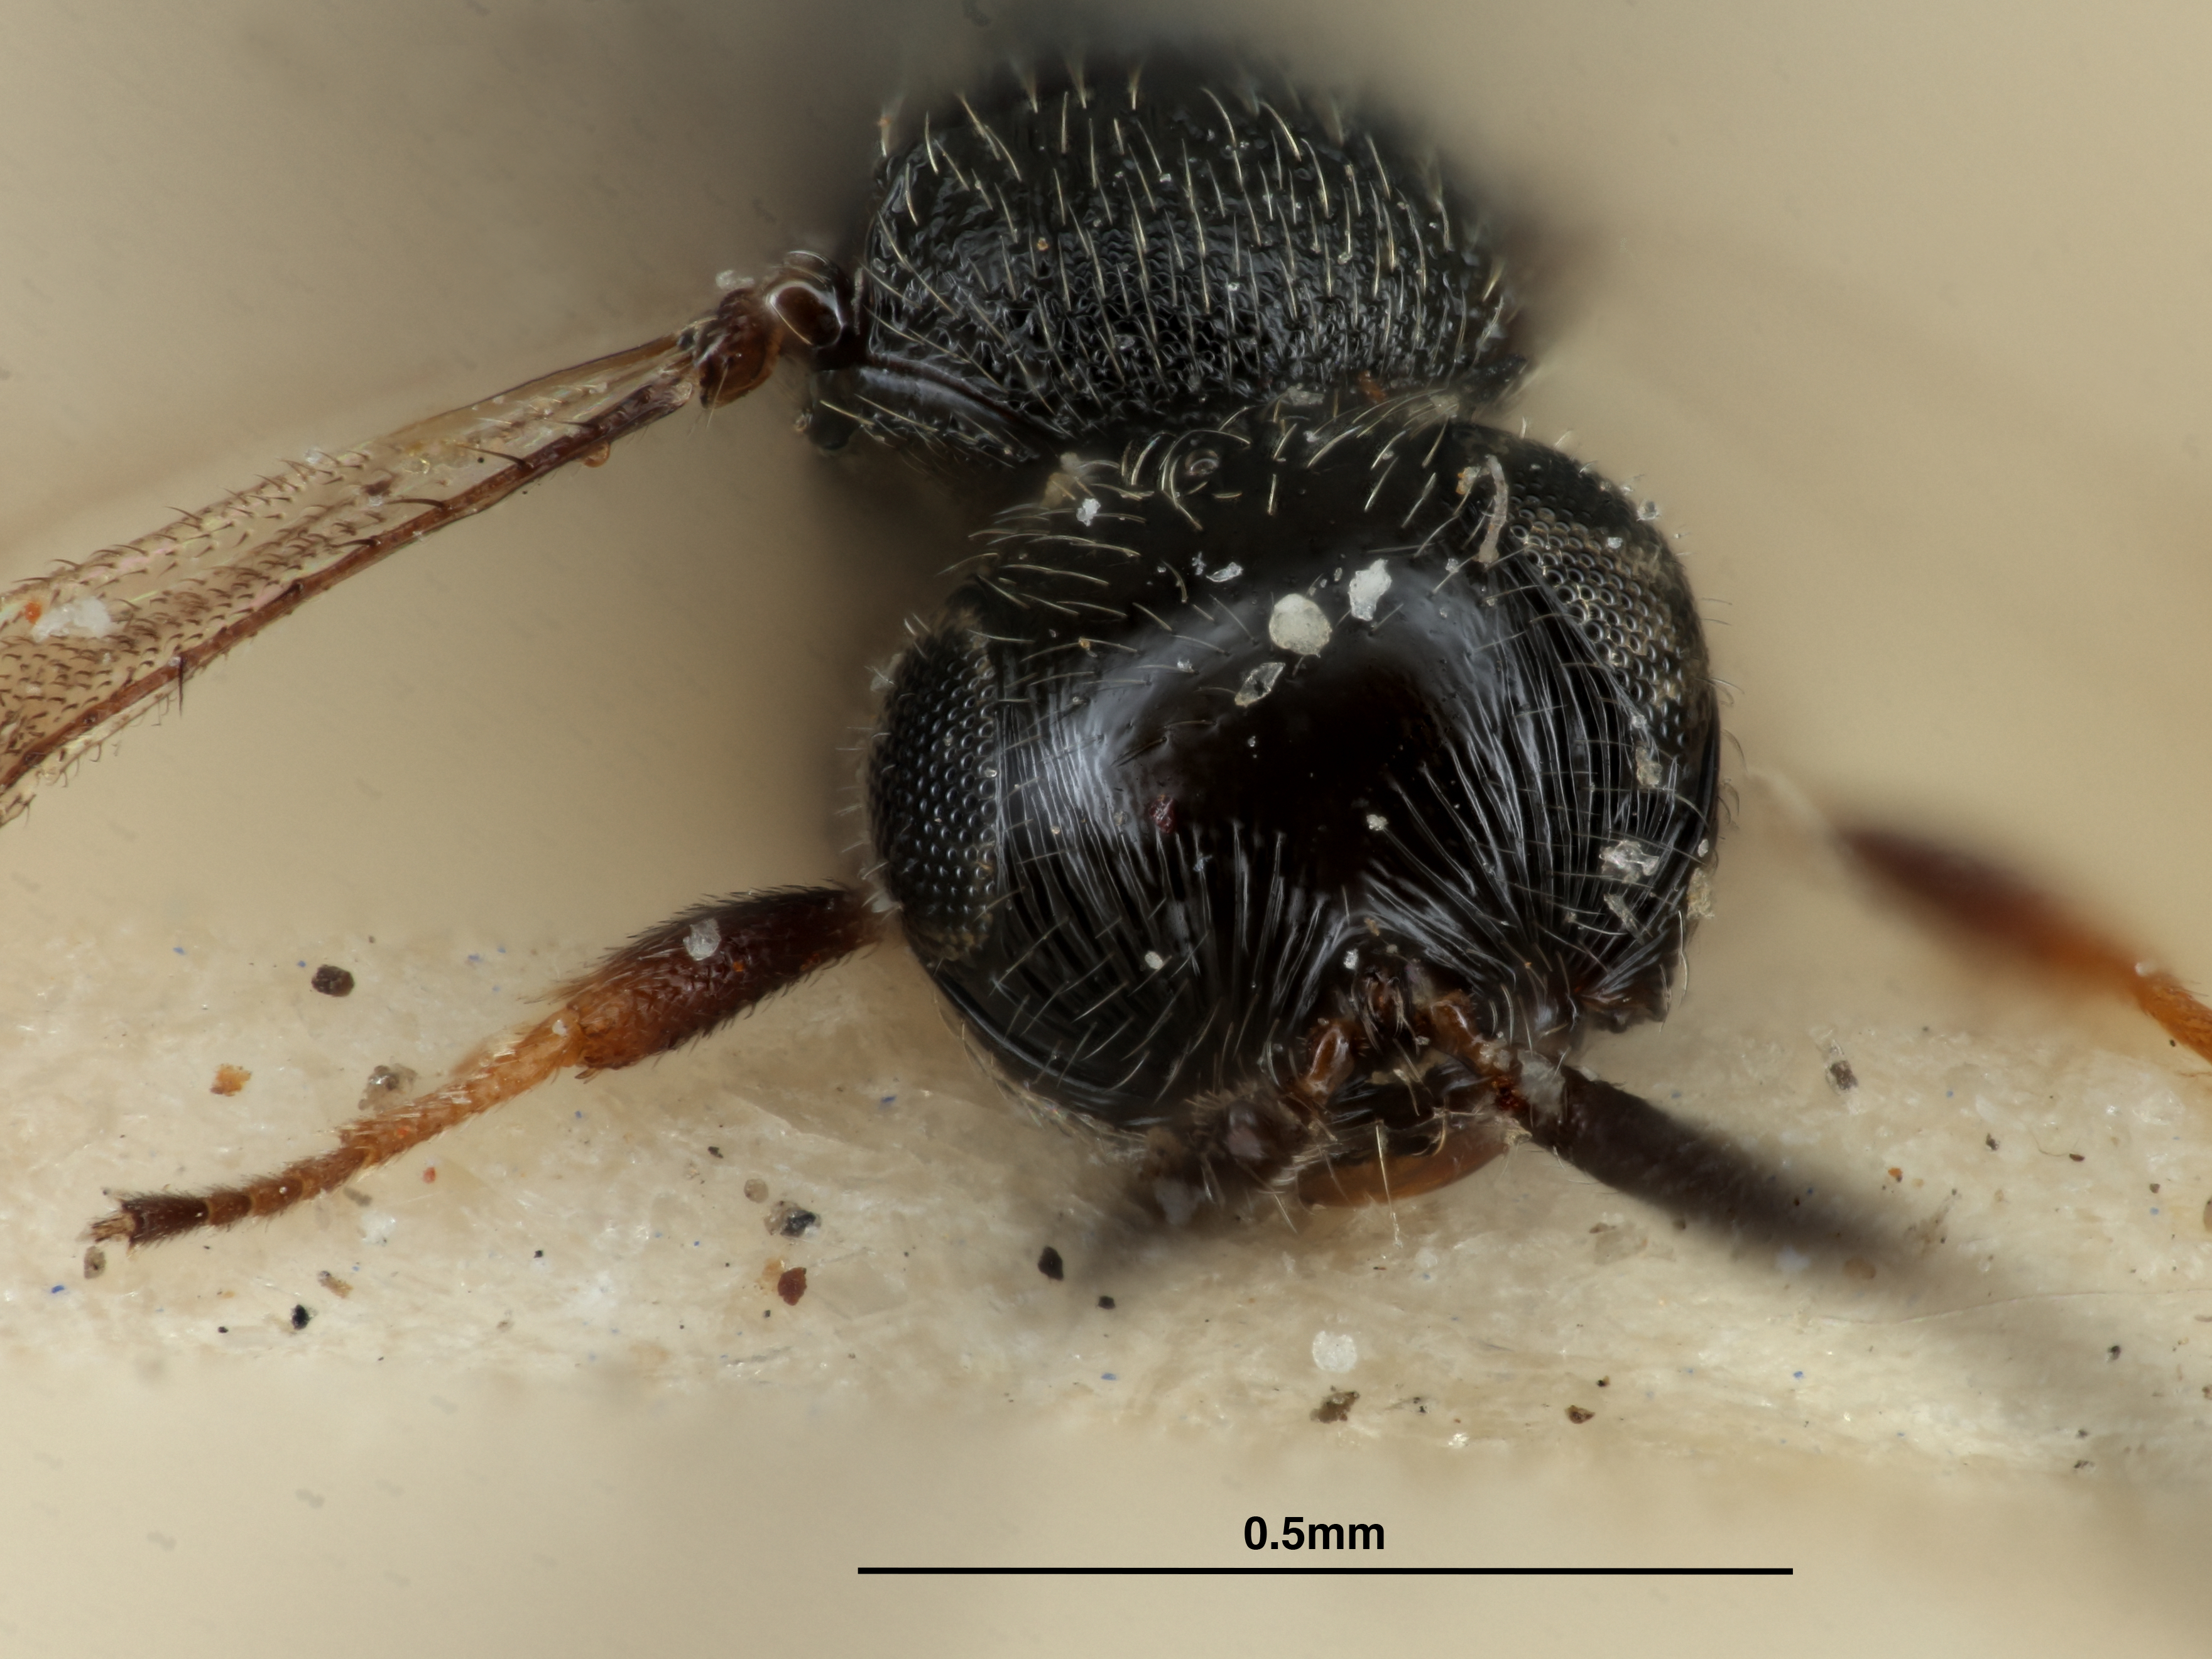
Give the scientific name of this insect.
Trimorus pulchellus
